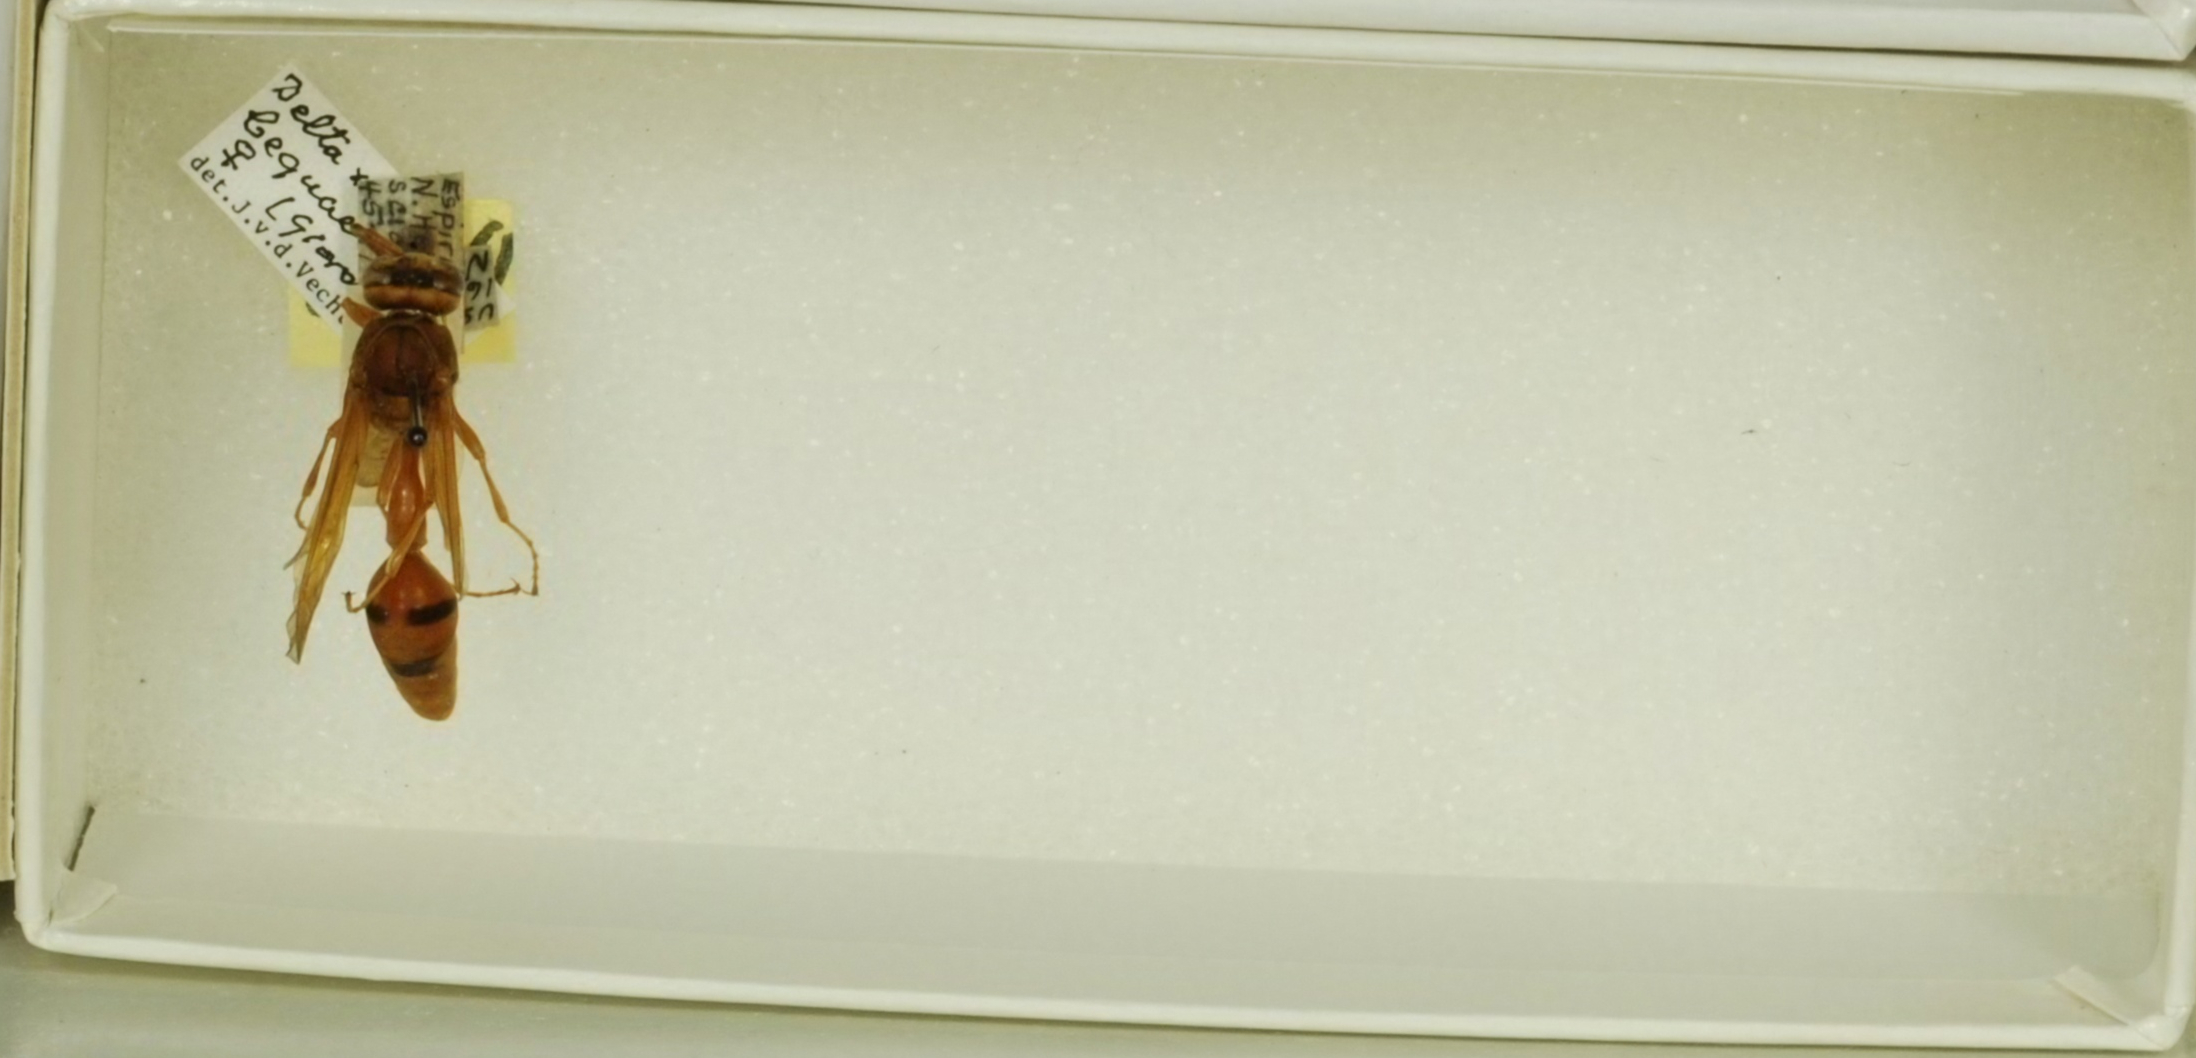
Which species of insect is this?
Delta xanthurum
